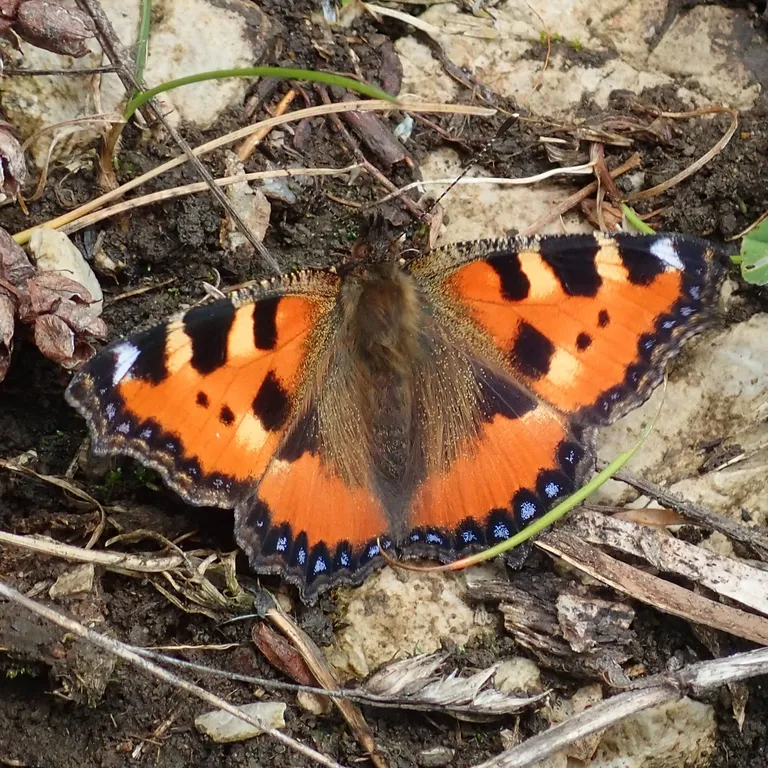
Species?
Aglais urticae
